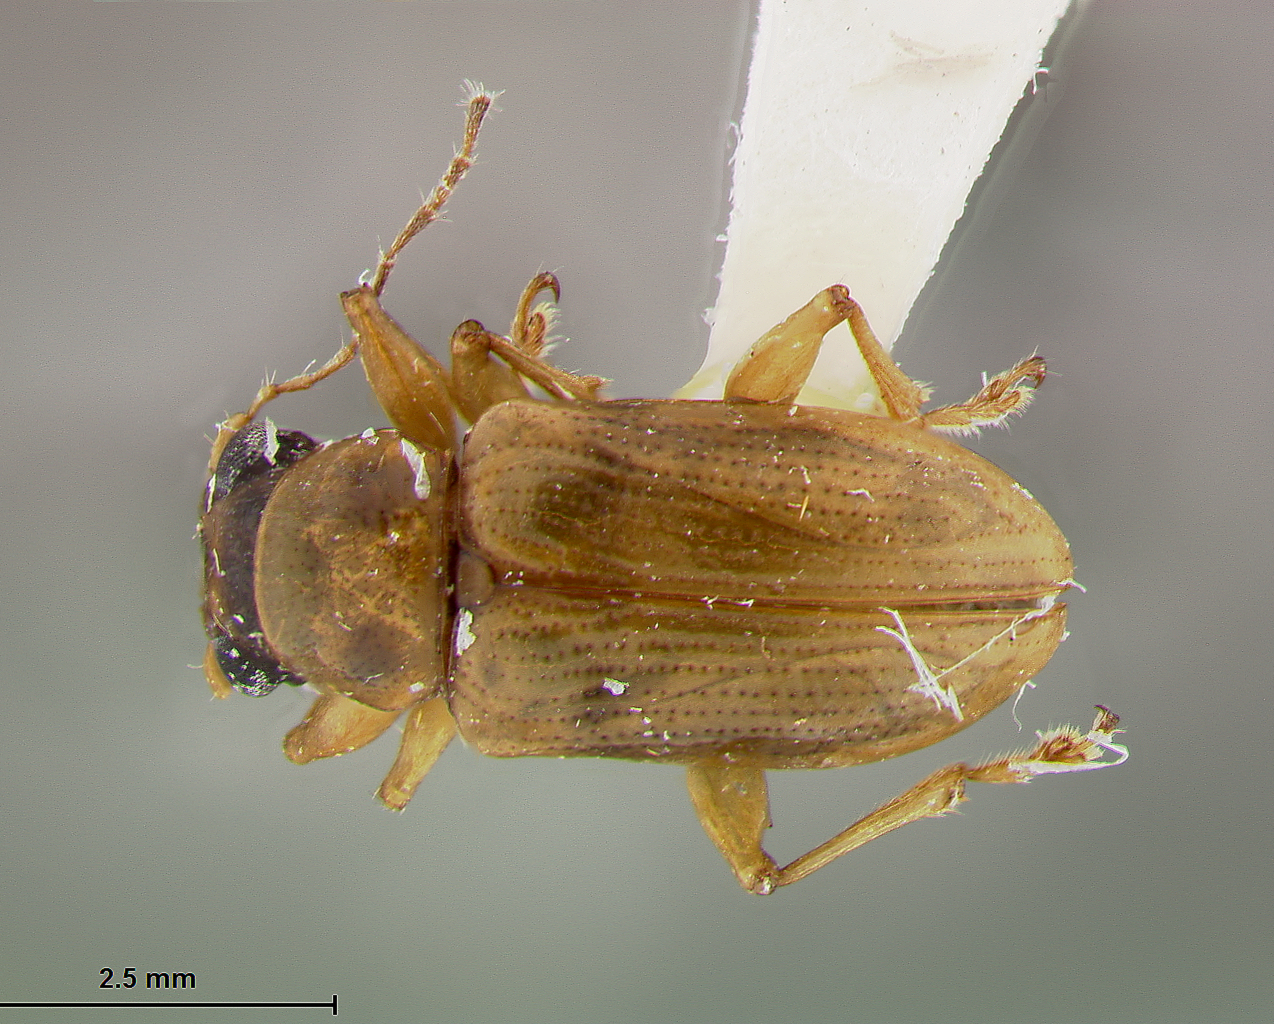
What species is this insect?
Metachroma prognathus
